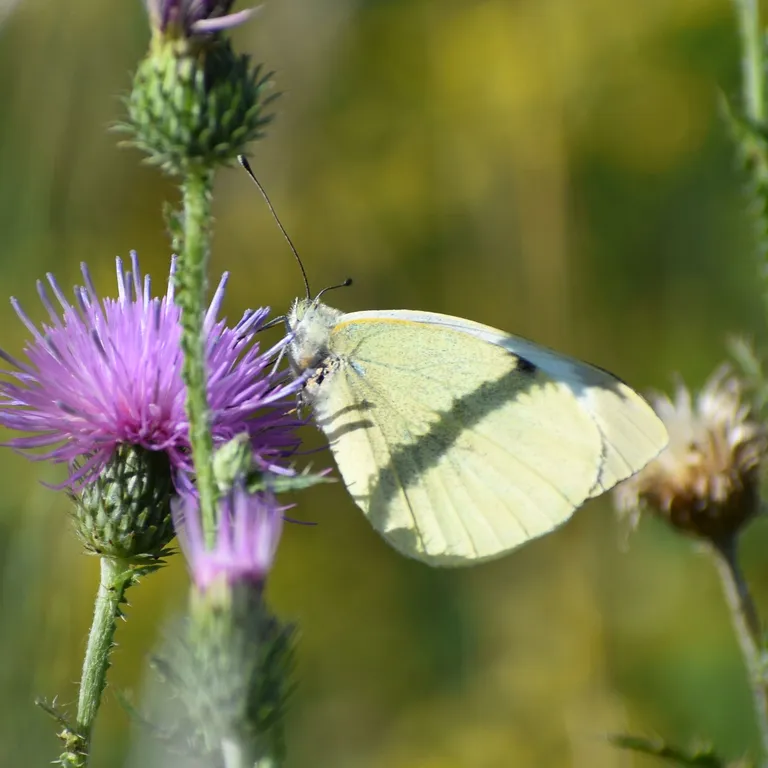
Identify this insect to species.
Pieris brassicae
